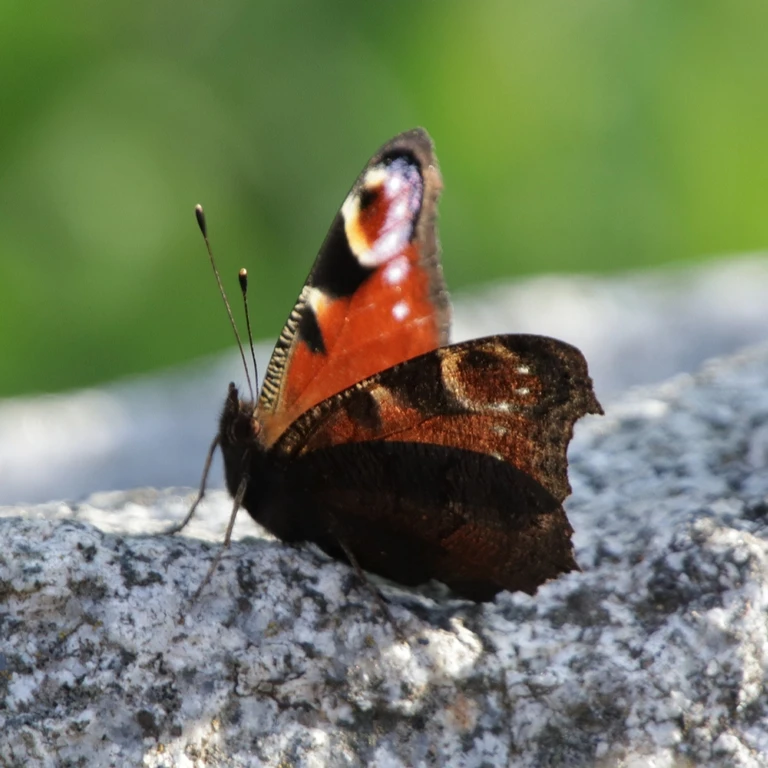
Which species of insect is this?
Aglais io
